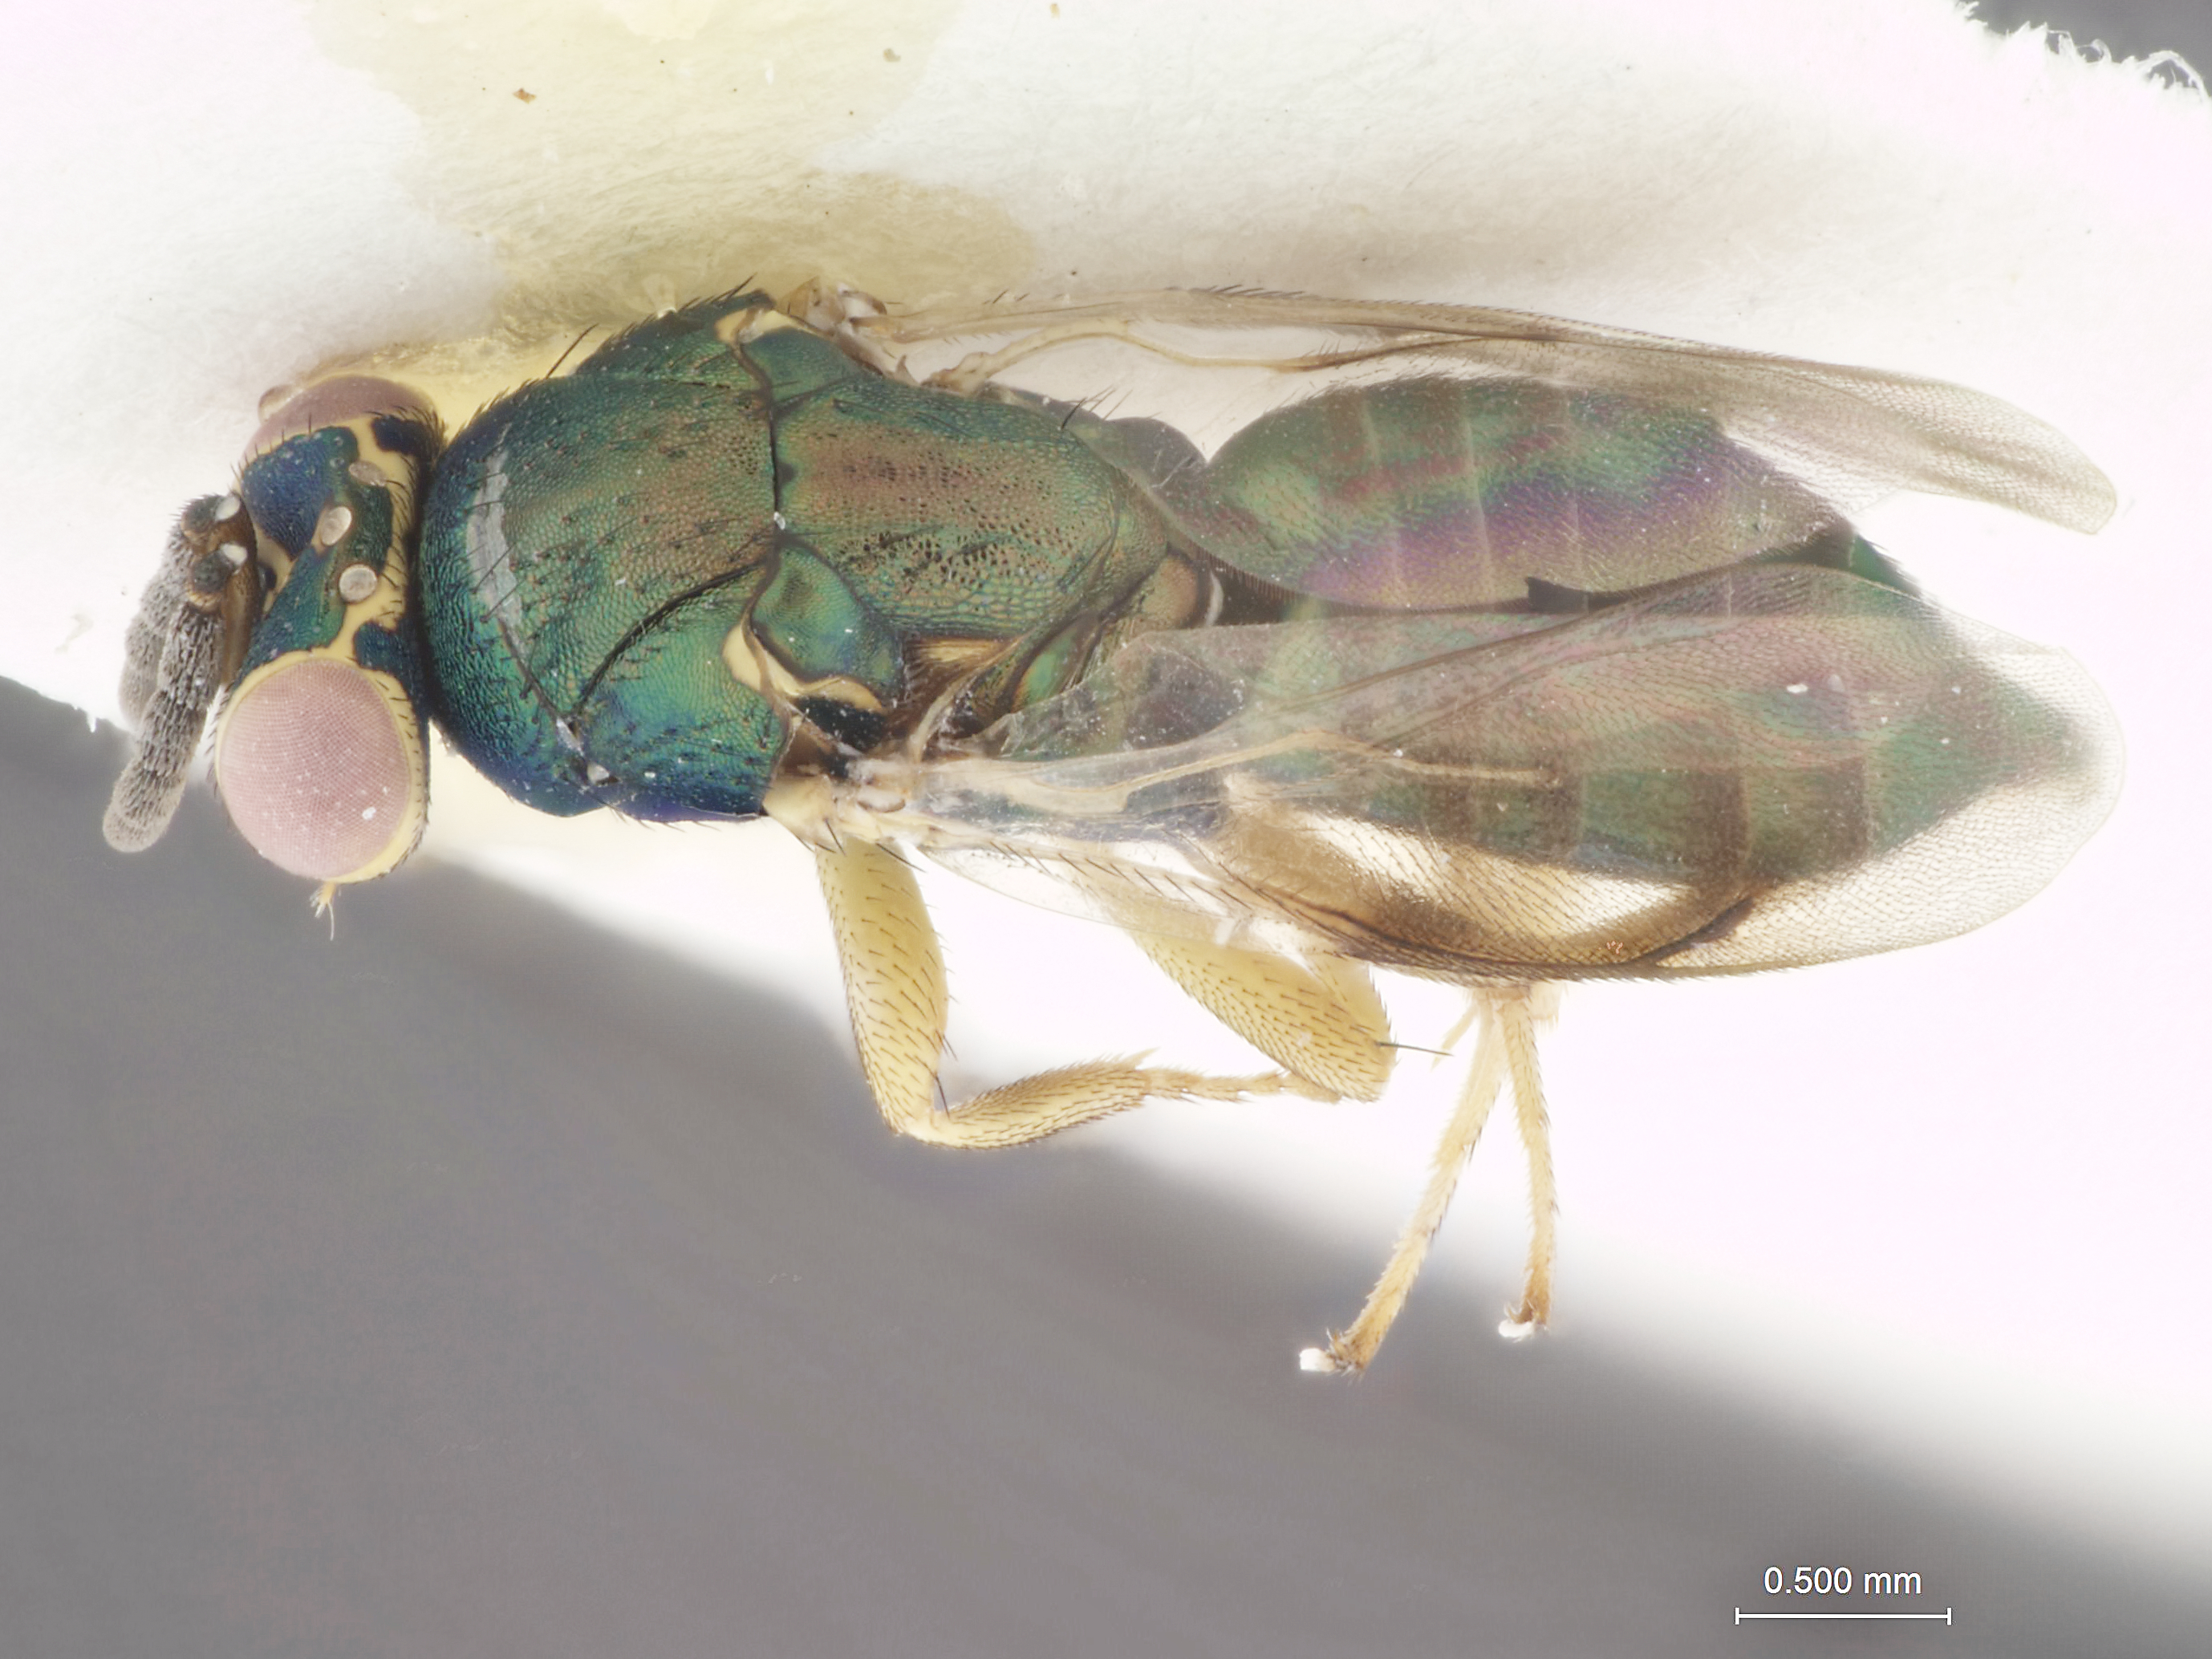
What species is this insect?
Aulogymnus bouceki
